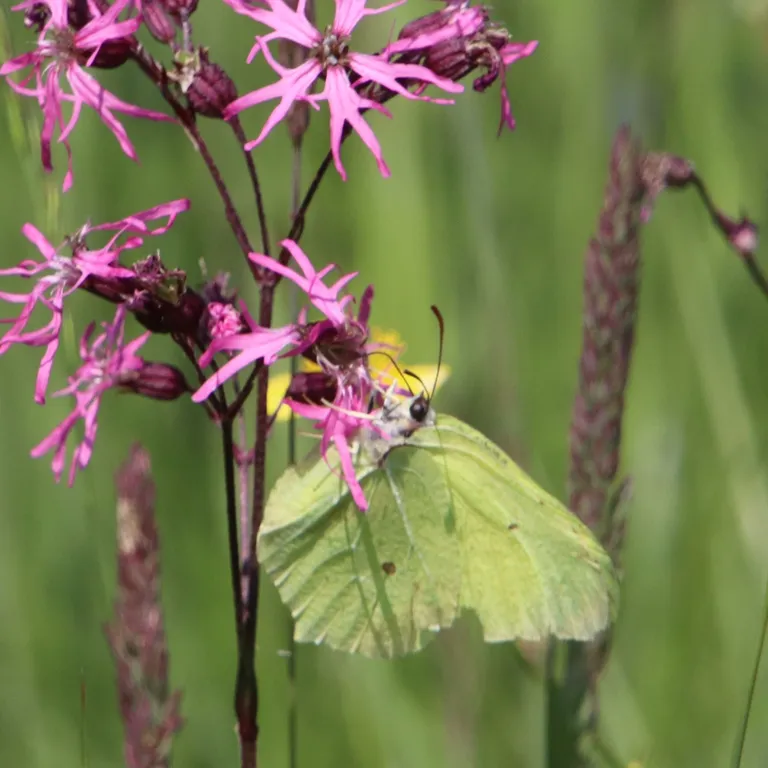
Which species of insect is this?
Gonepteryx rhamni
